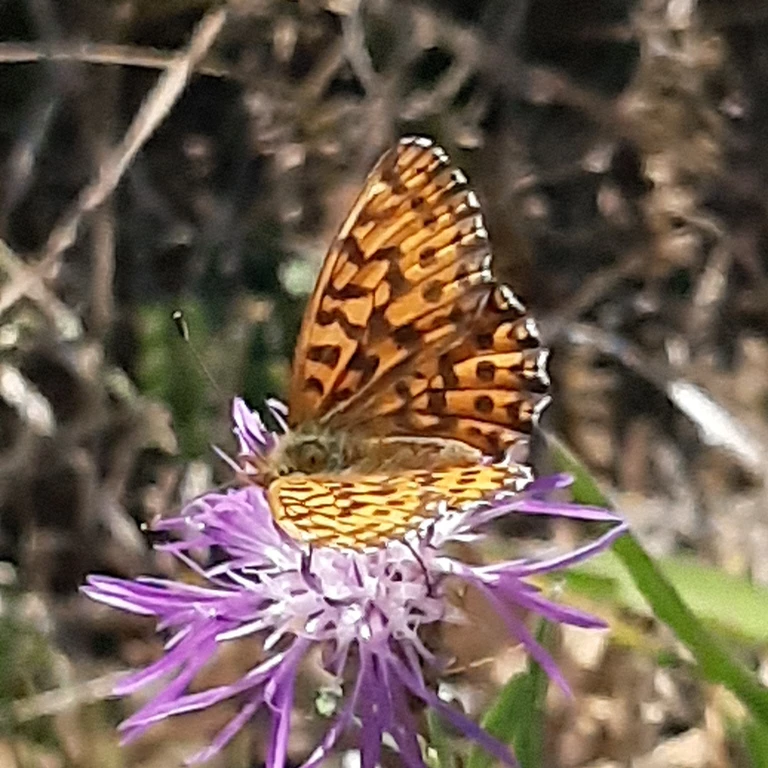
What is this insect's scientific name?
Boloria dia
